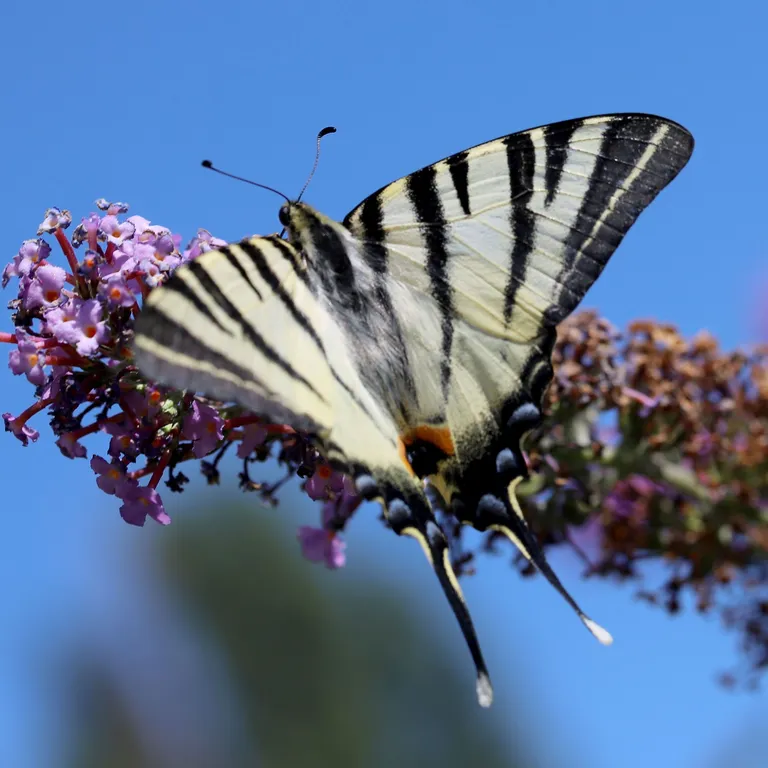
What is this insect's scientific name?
Iphiclides podalirius
